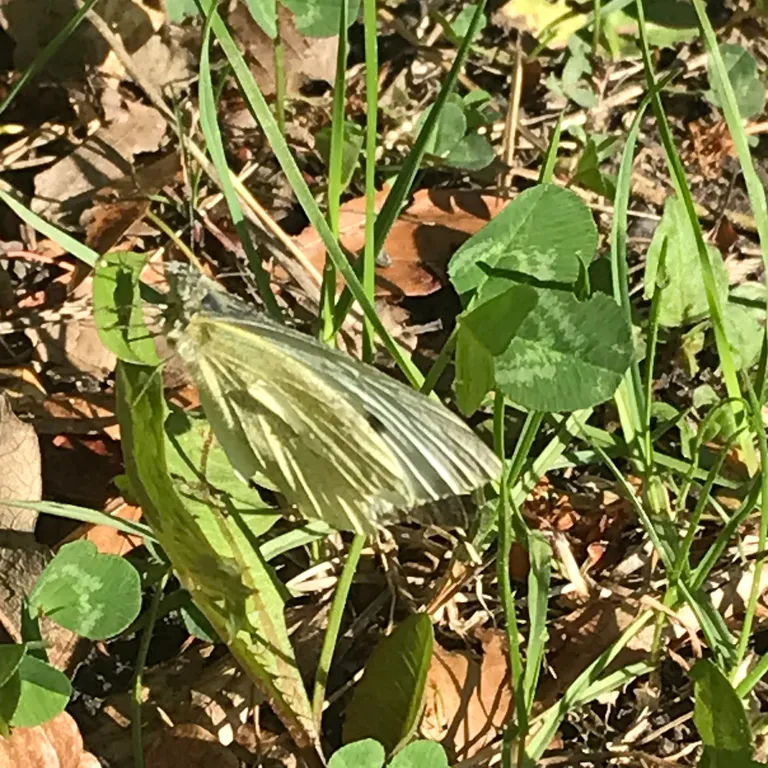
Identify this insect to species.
Pieris brassicae
